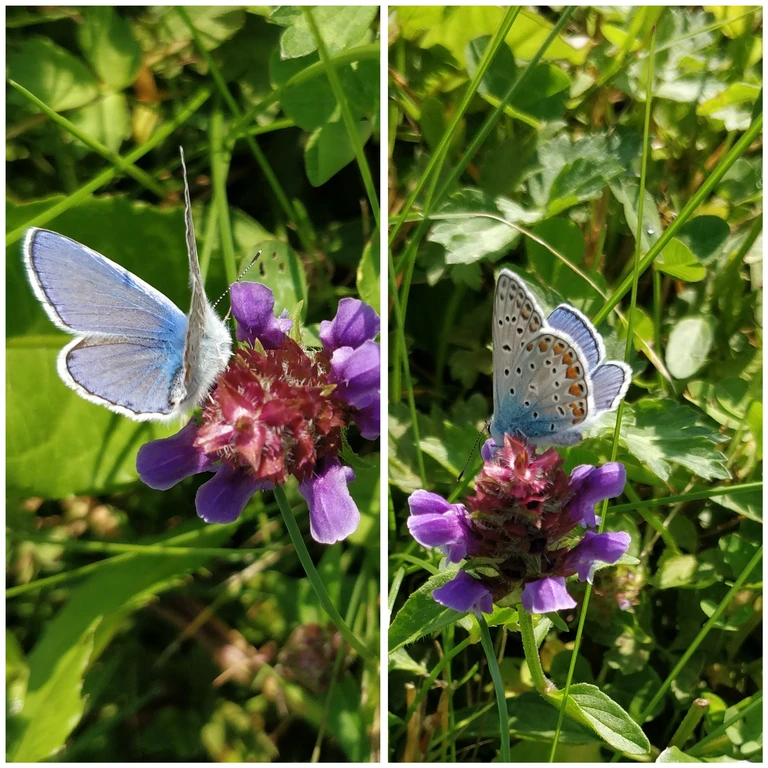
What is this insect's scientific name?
Polyommatus icarus
